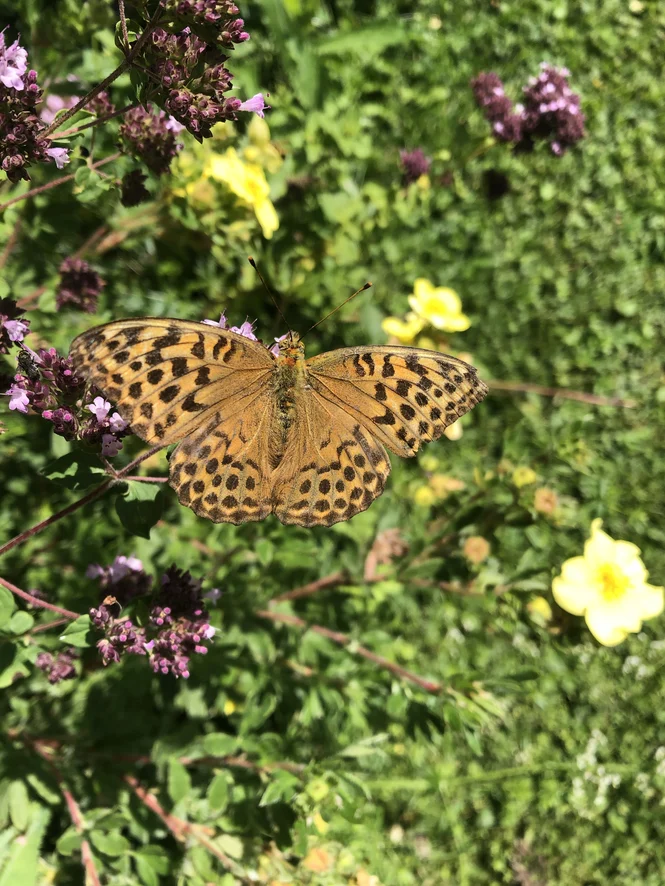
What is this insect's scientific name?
Argynnis paphia
